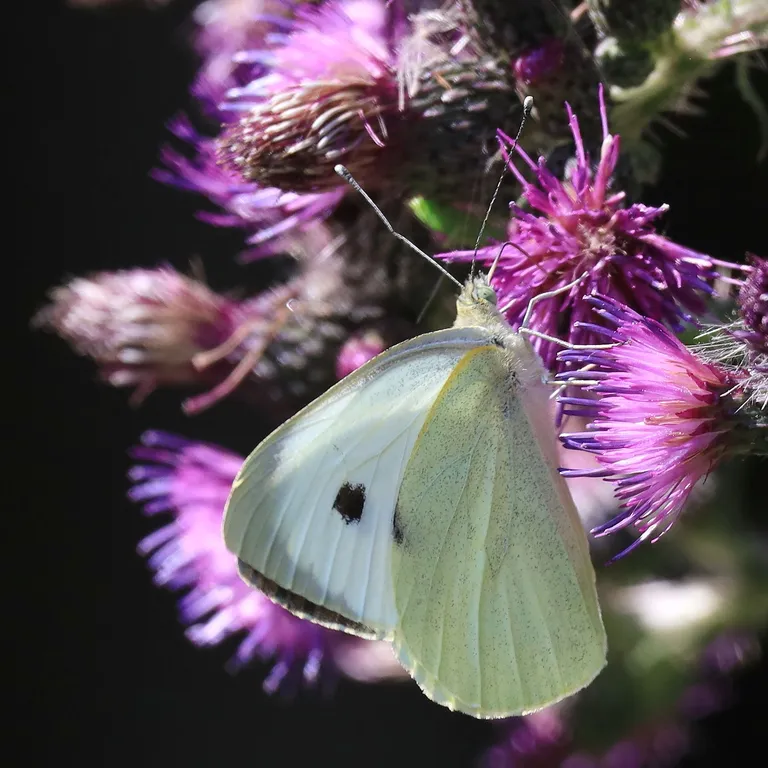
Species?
Pieris brassicae
